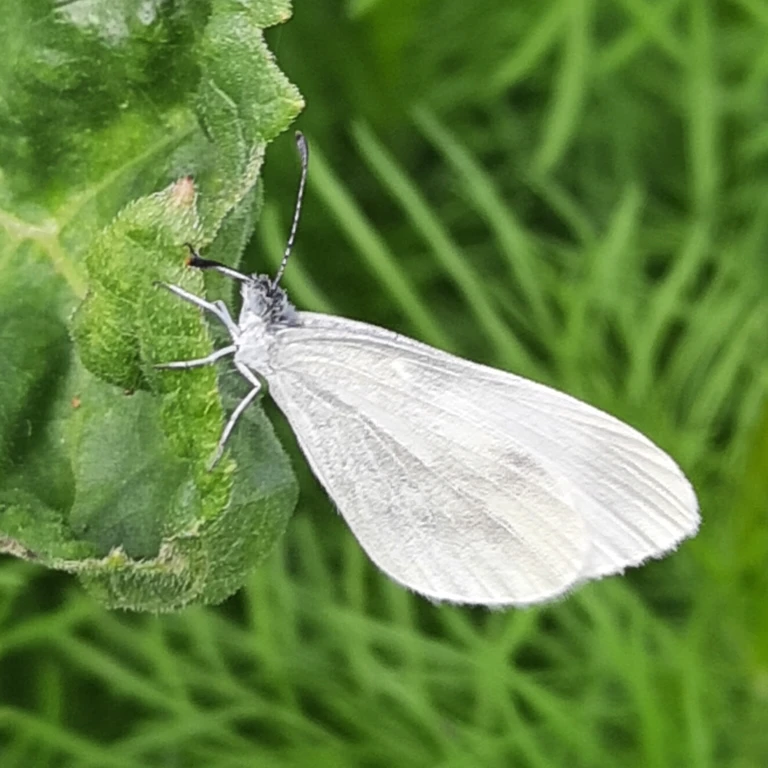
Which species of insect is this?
Leptidea sinapis/juvernica
